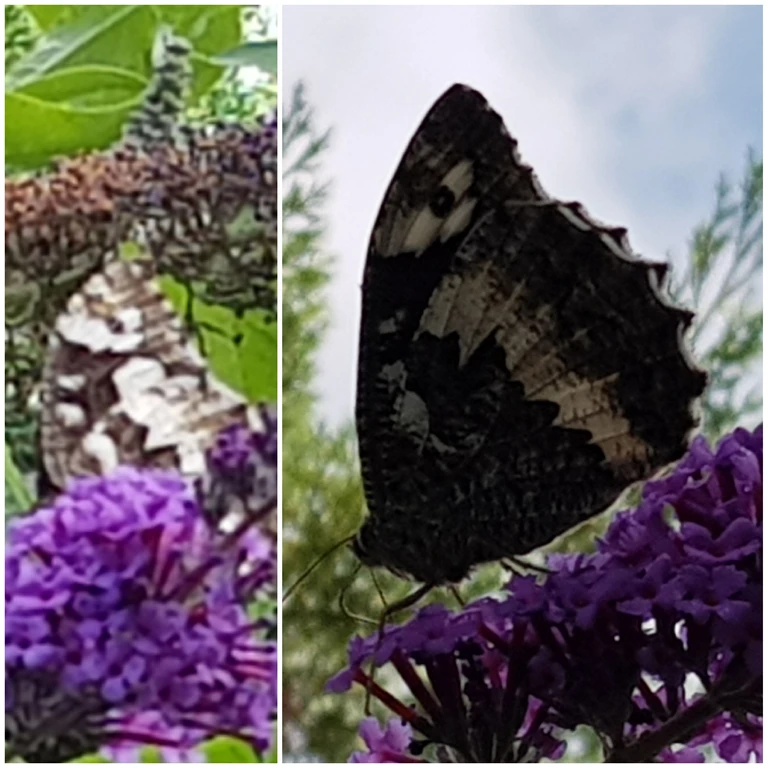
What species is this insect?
Brintesia circe
